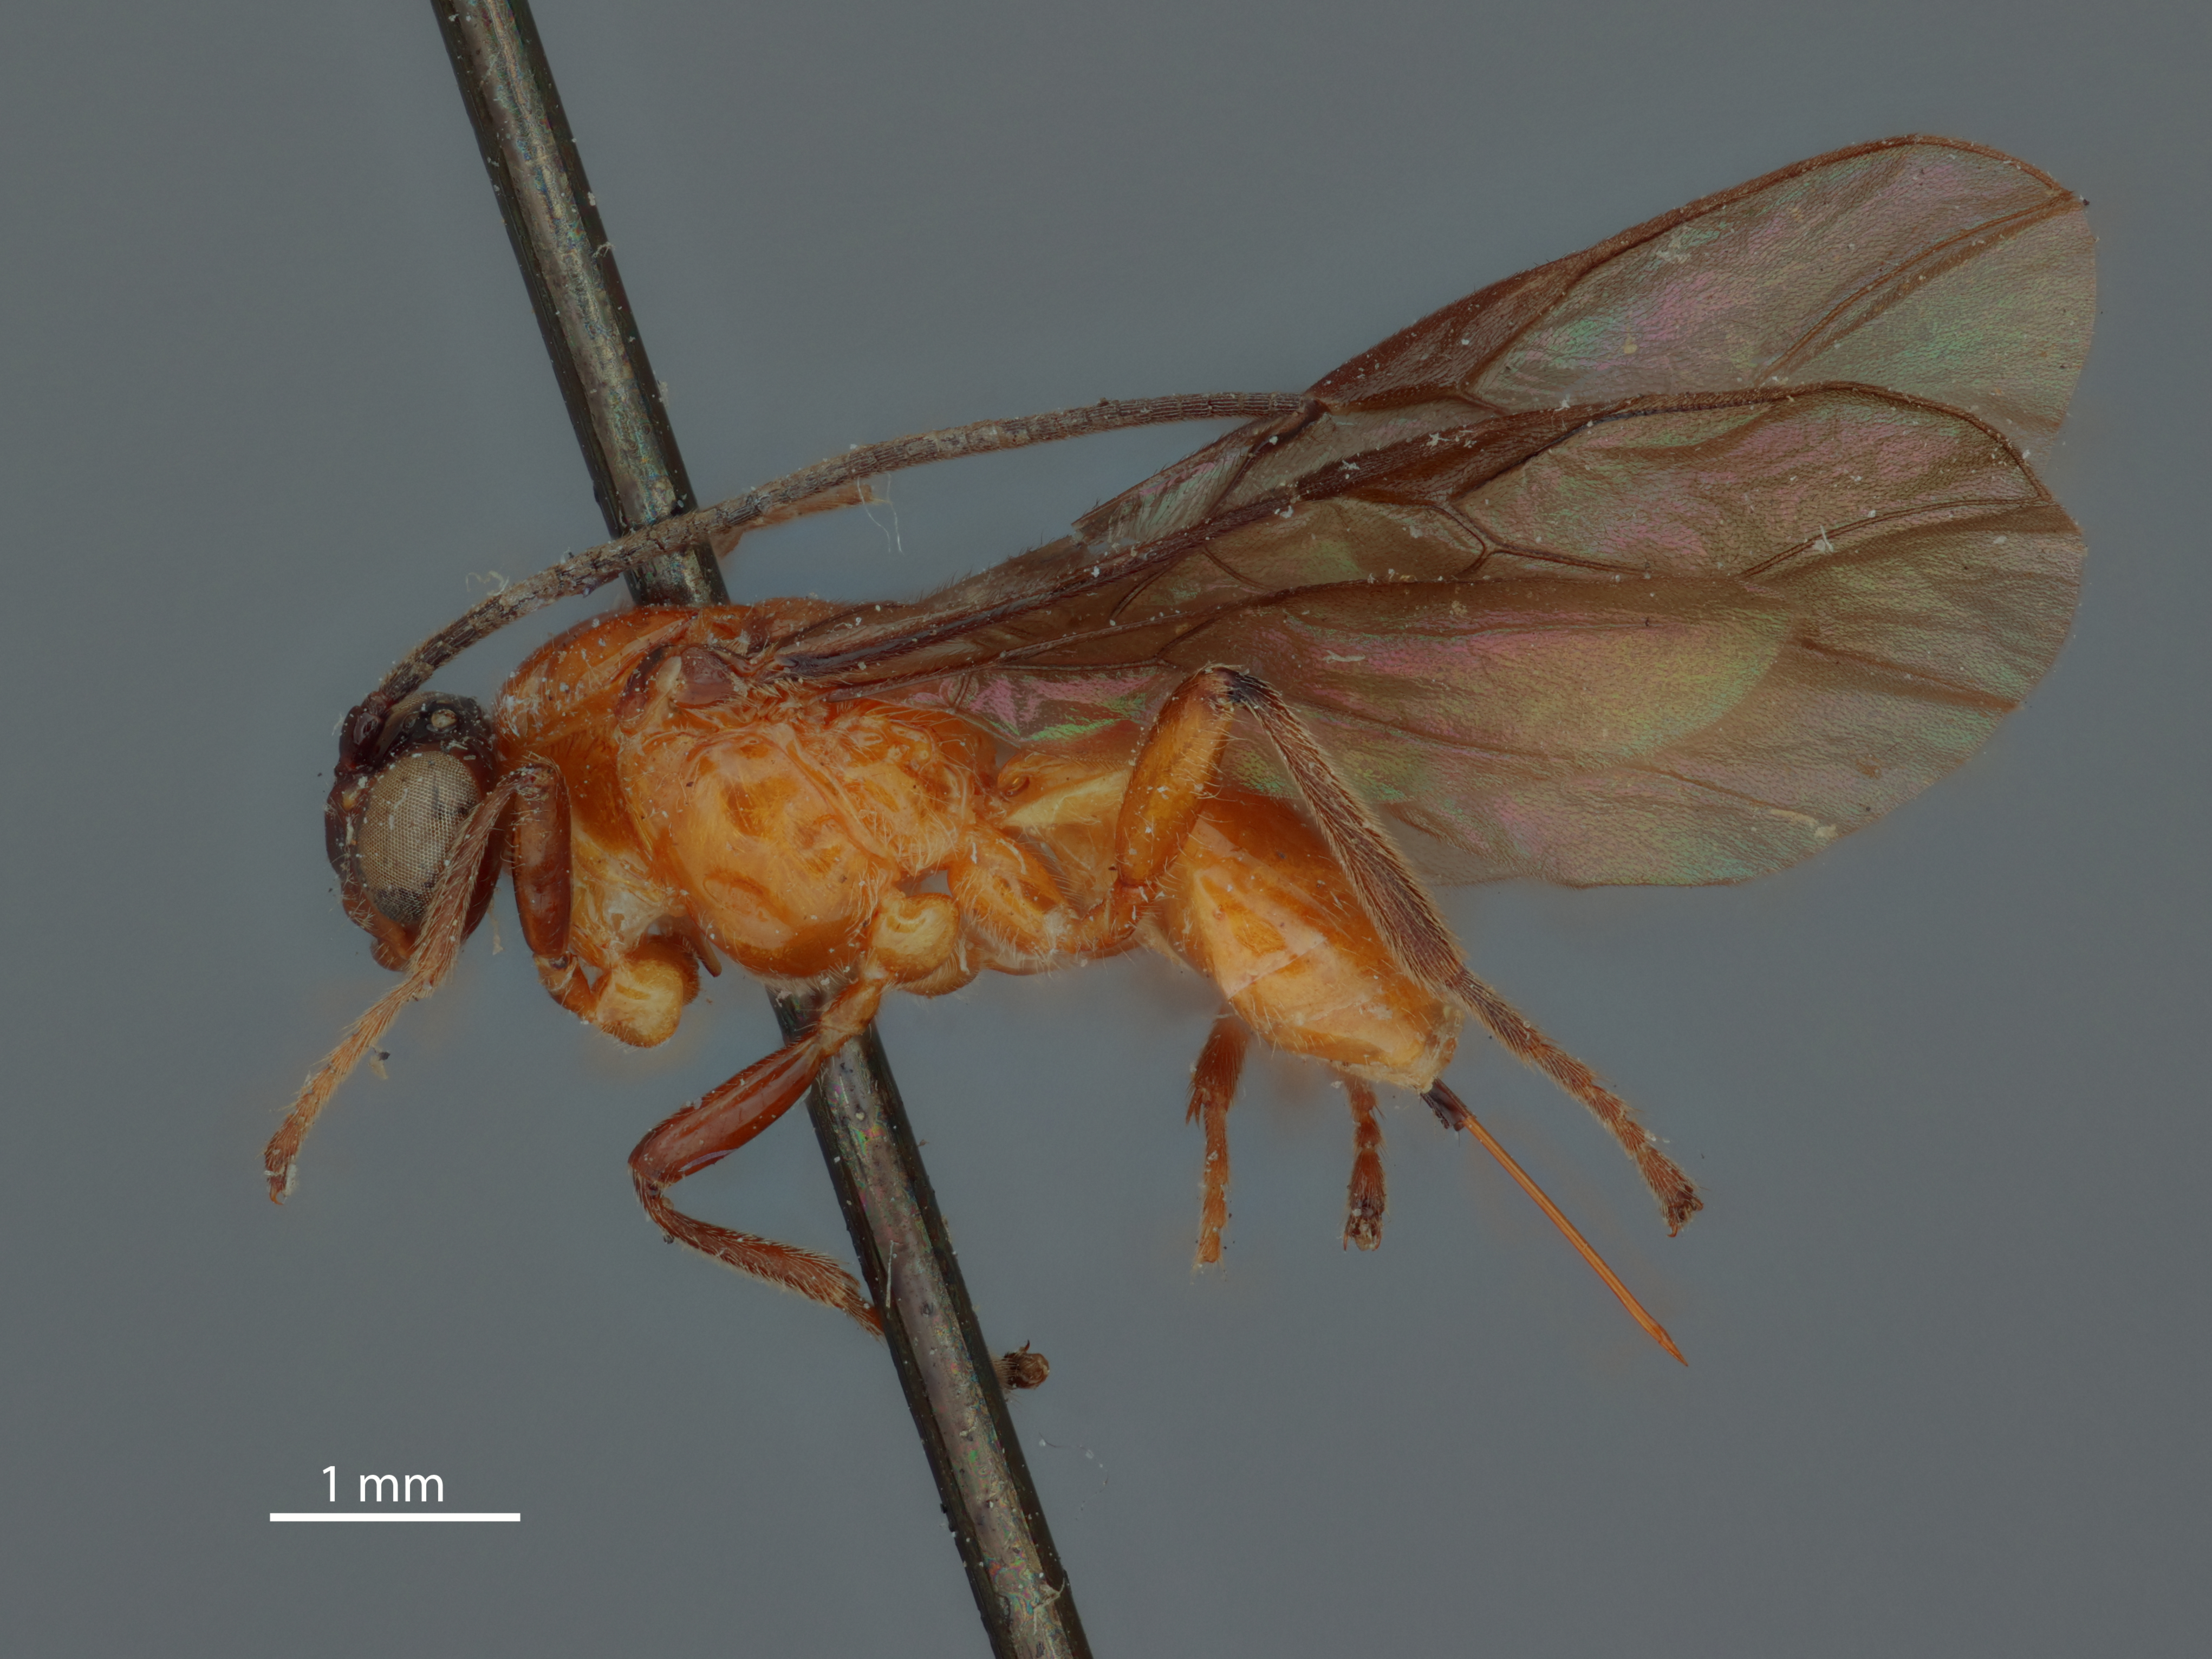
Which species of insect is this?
Opius vierecki
